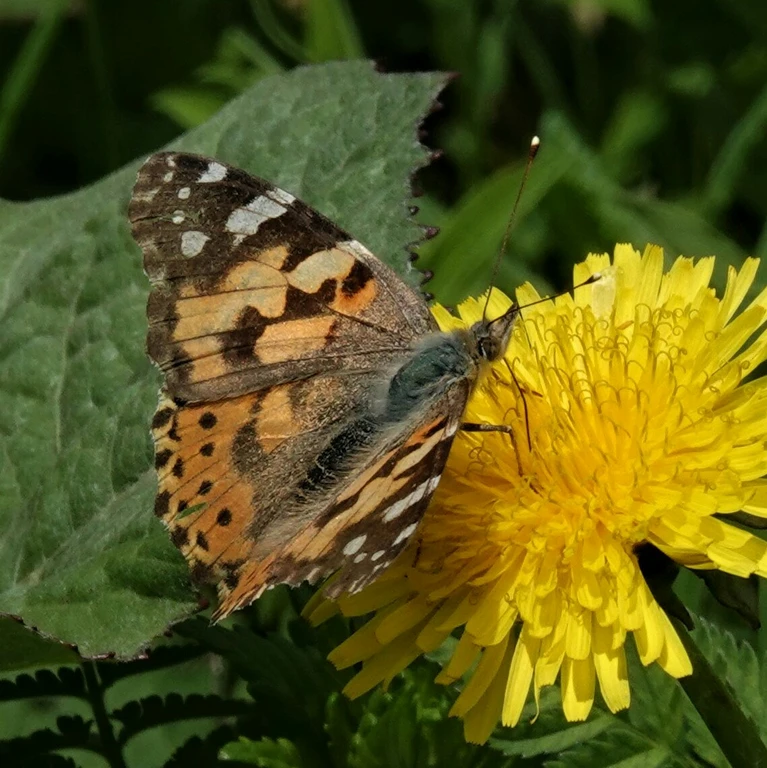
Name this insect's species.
Vanessa cardui
